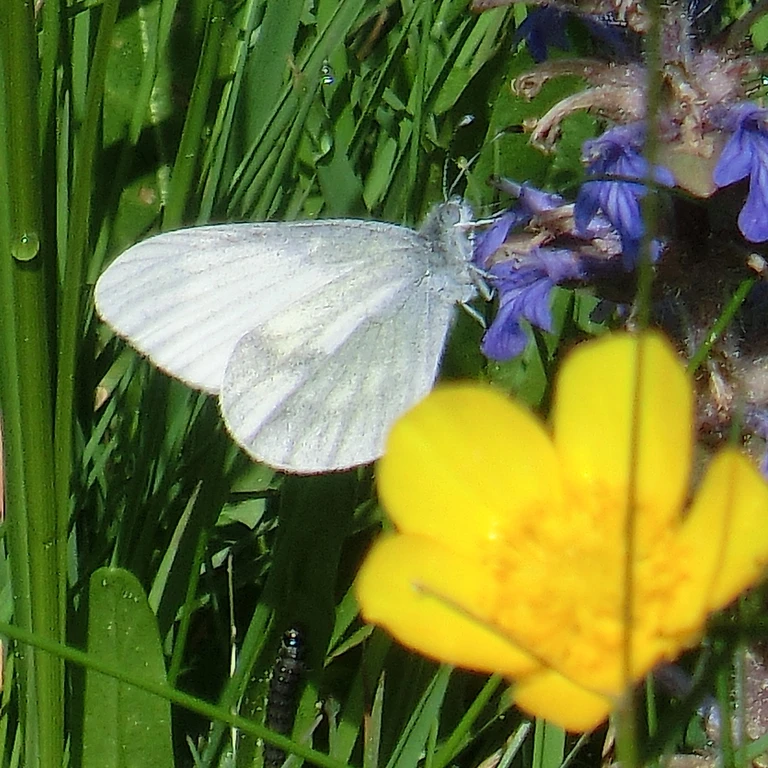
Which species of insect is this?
Leptidea sinapis/juvernica
